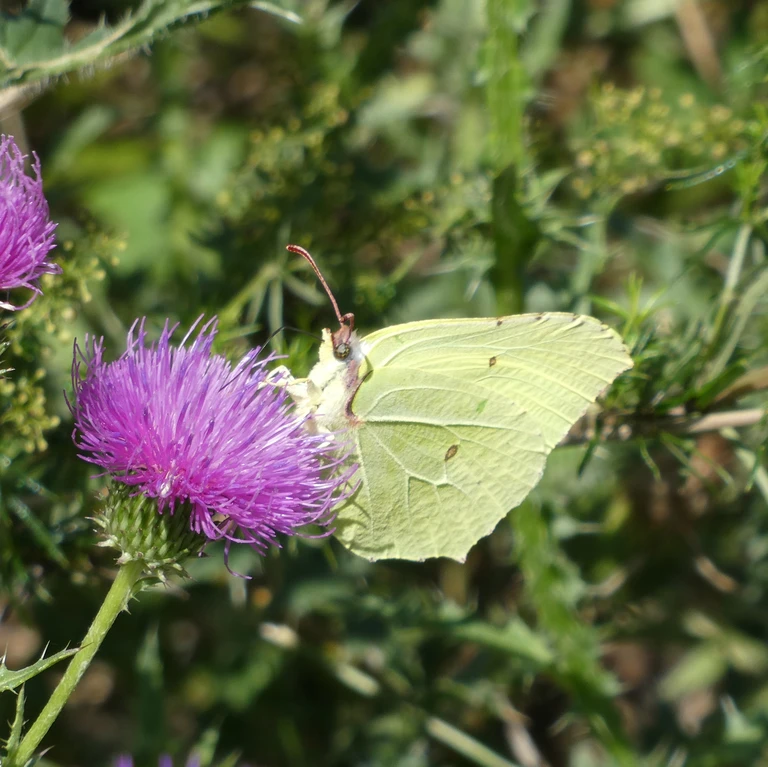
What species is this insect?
Gonepteryx rhamni
